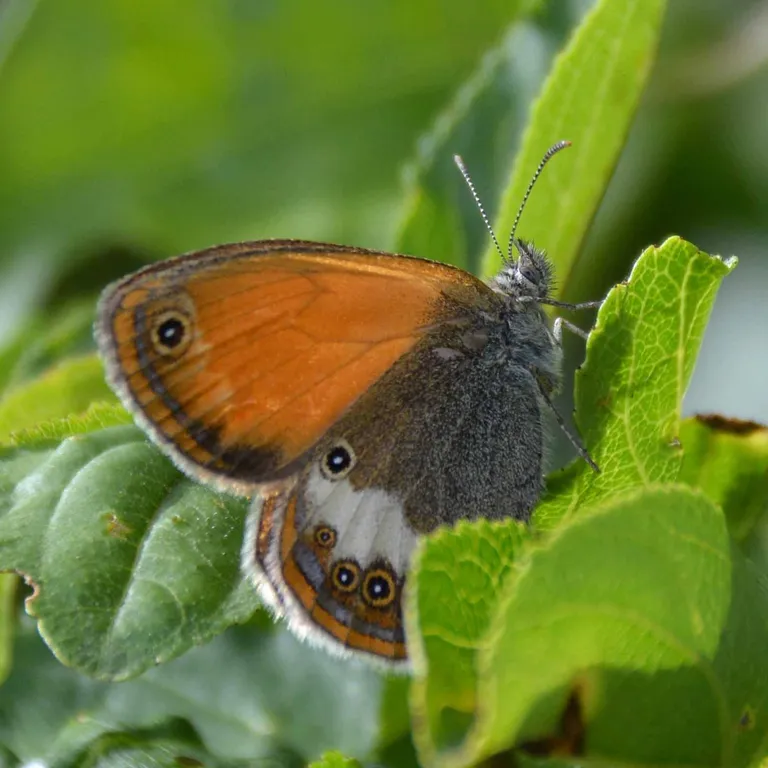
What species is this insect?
Coenonympha arcania
